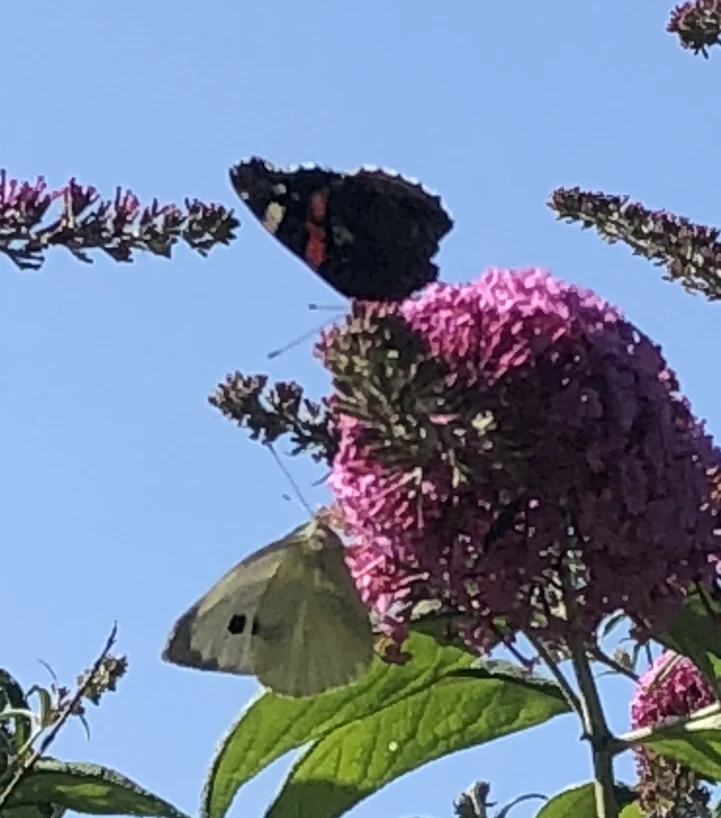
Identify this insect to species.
Vanessa atalanta
